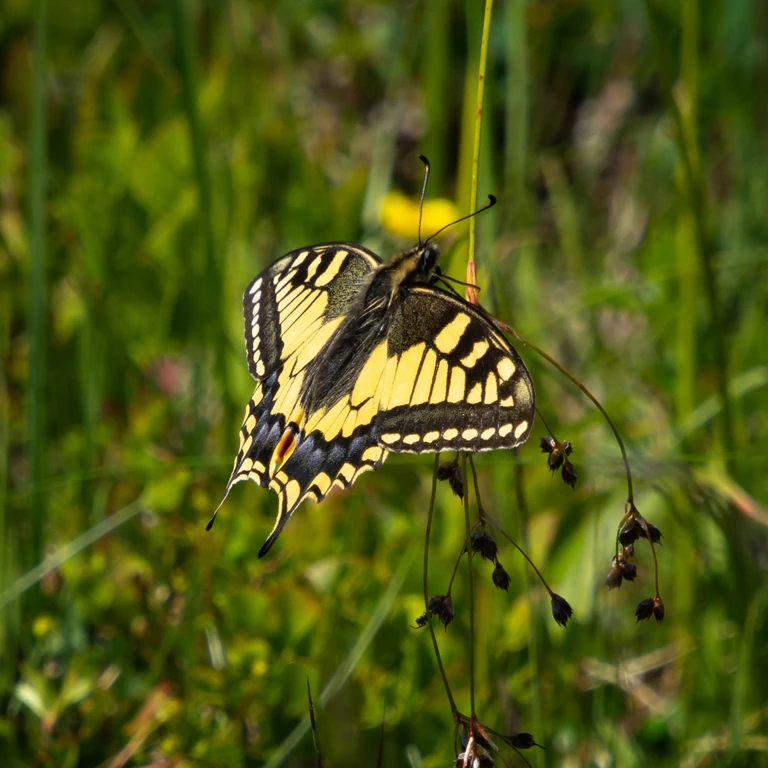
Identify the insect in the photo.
Papilio machaon
